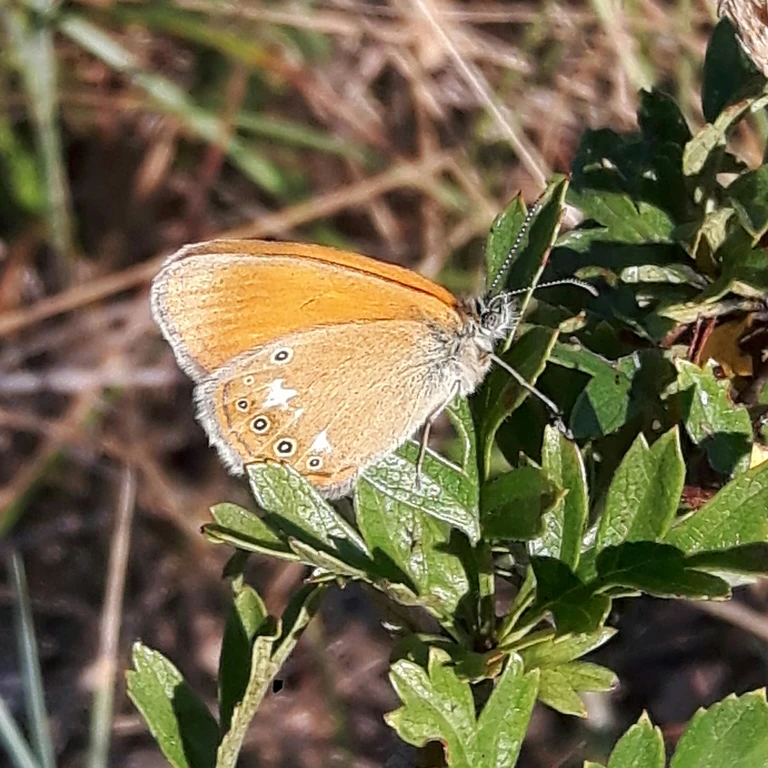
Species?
Coenonympha glycerion (also Coenonympha iphis)
